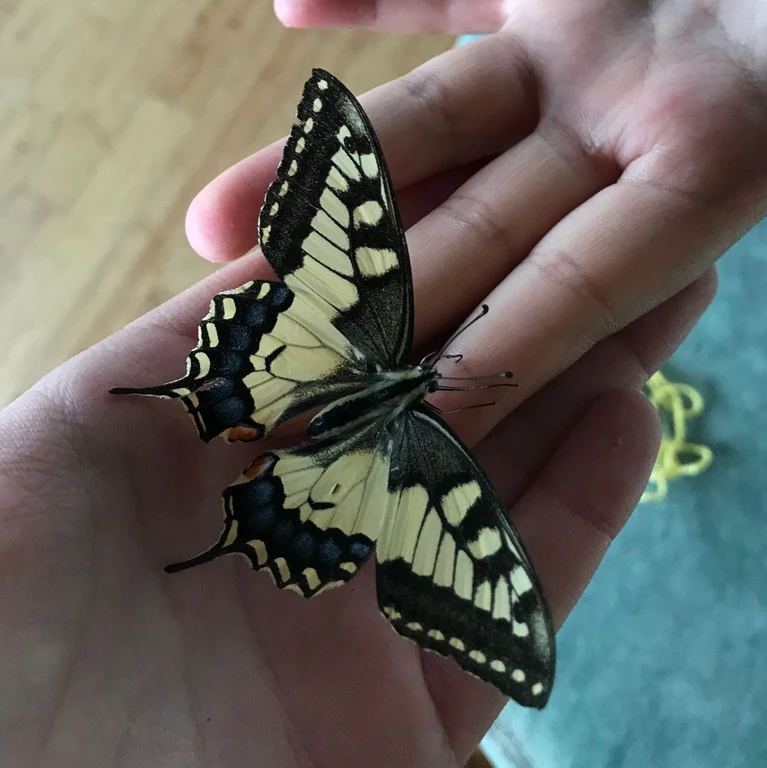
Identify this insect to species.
Papilio machaon
